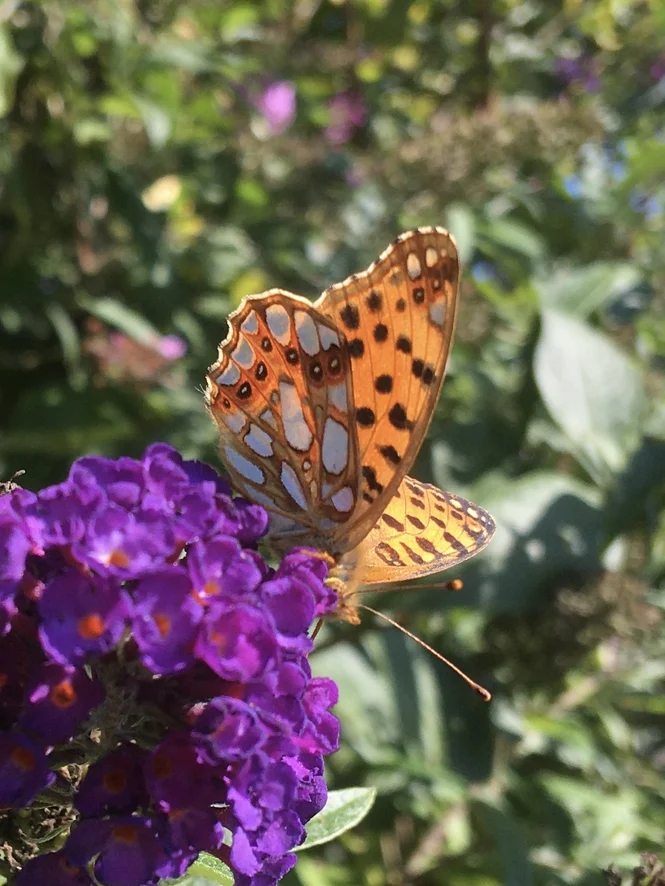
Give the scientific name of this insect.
Issoria lathonia
